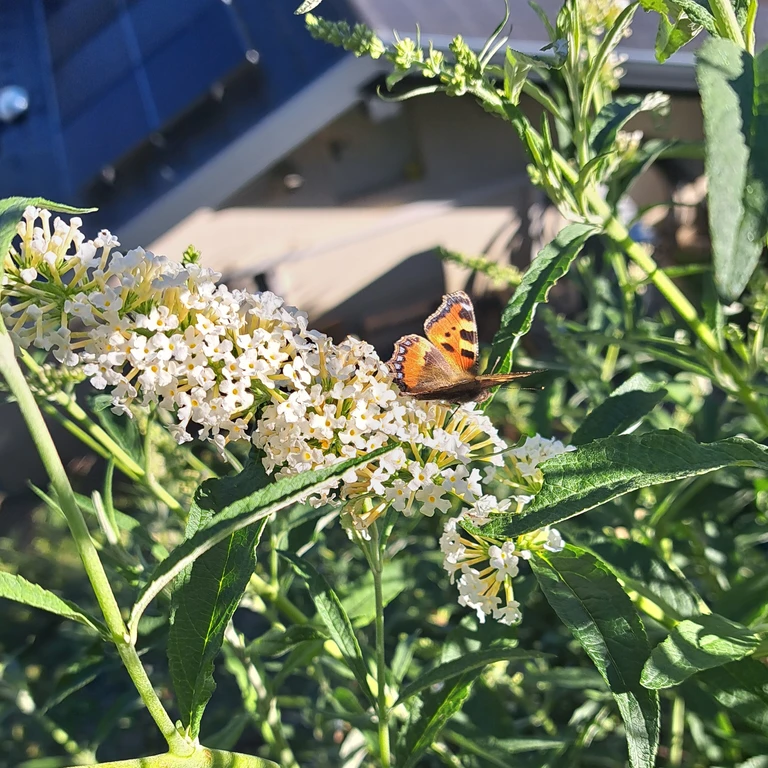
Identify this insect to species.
Aglais urticae
